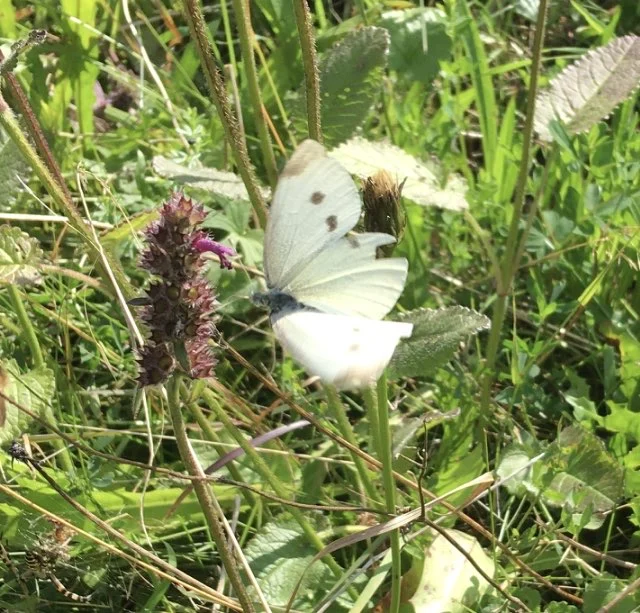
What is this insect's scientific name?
Pieris rapae
